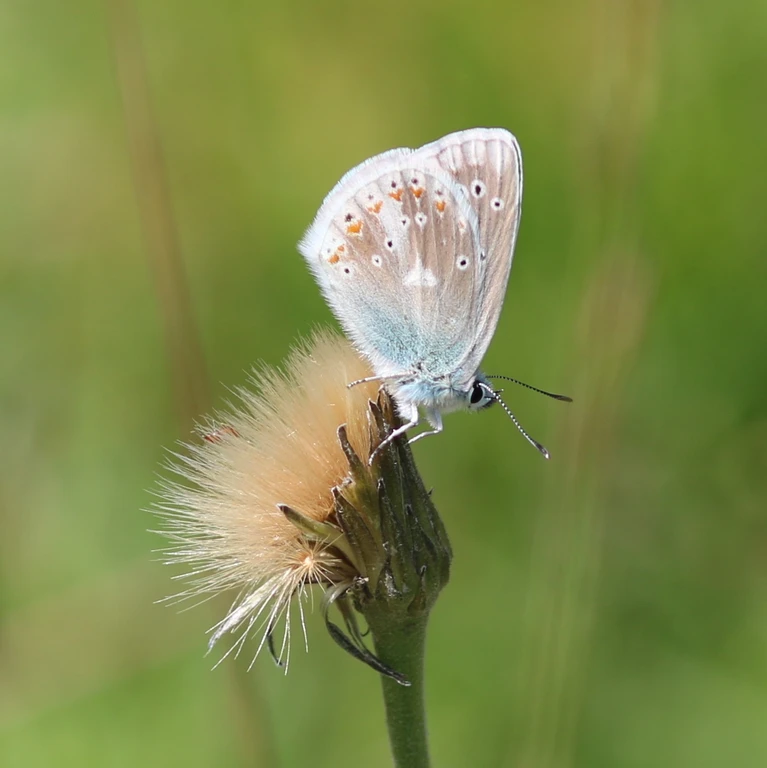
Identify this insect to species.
Polyommatus dorylas
